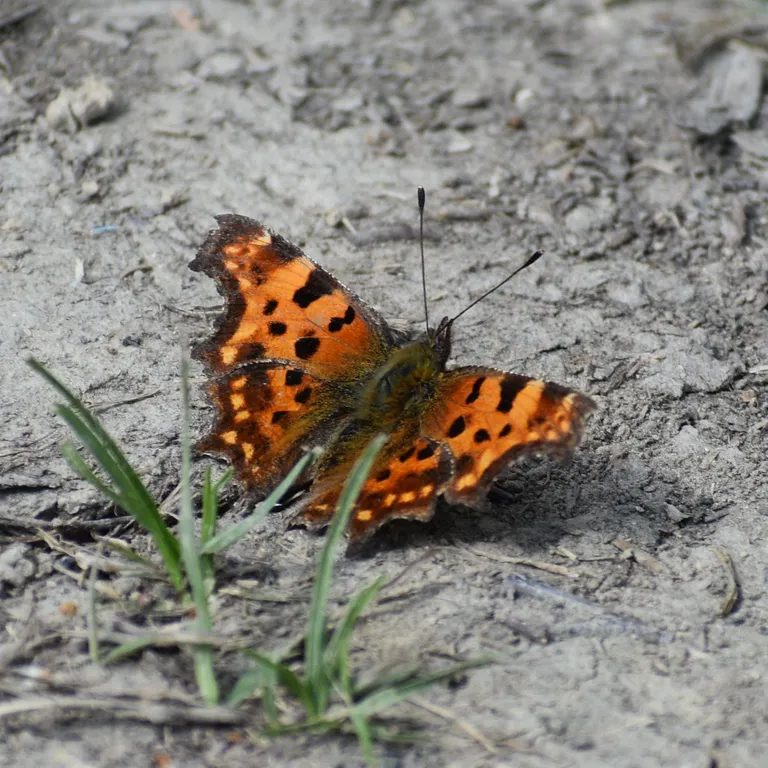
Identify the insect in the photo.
Polygonia c-album
